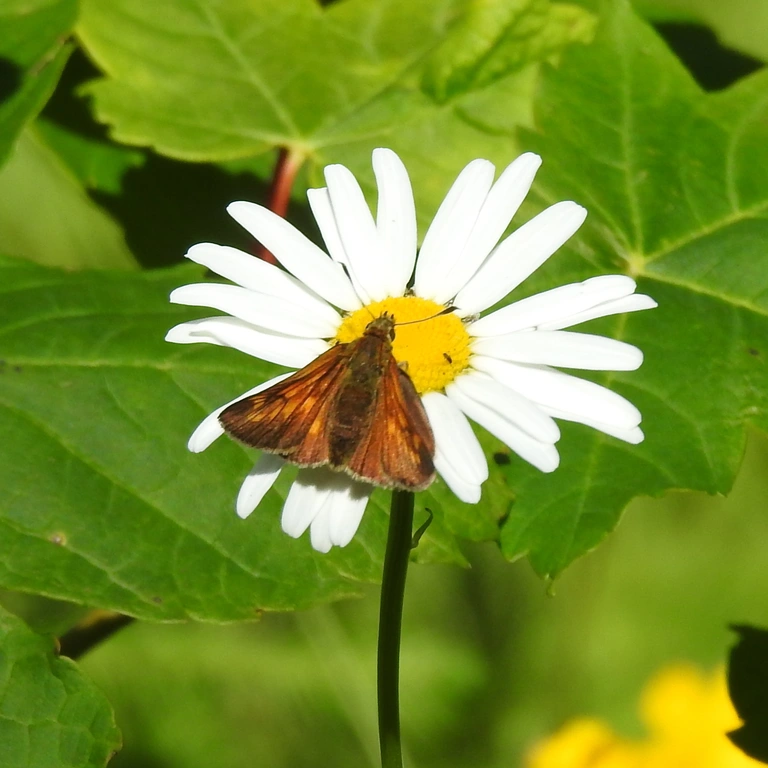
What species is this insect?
Ochlodes sylvanus (also Ochlodes venata)
